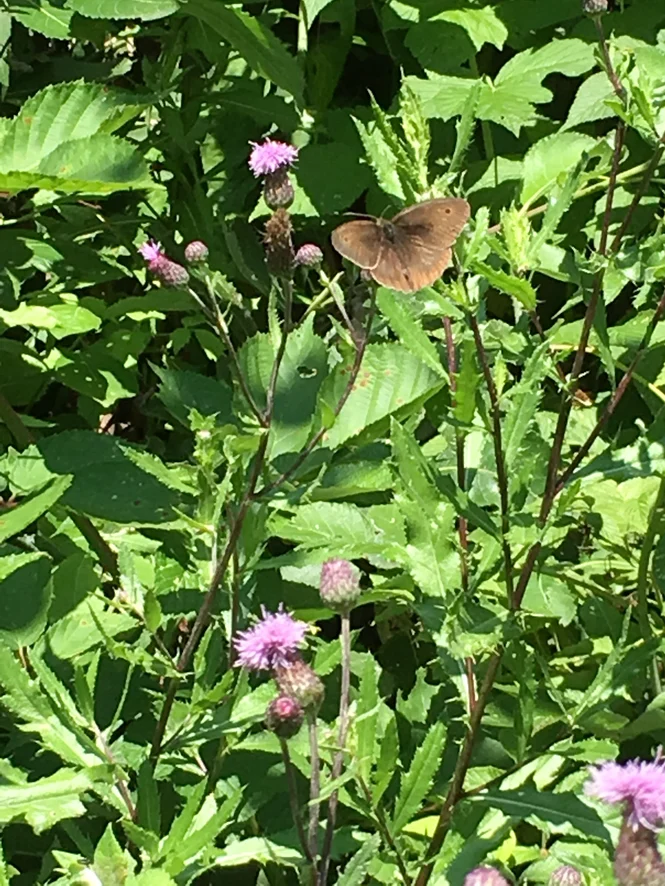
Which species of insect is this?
Maniola jurtina
